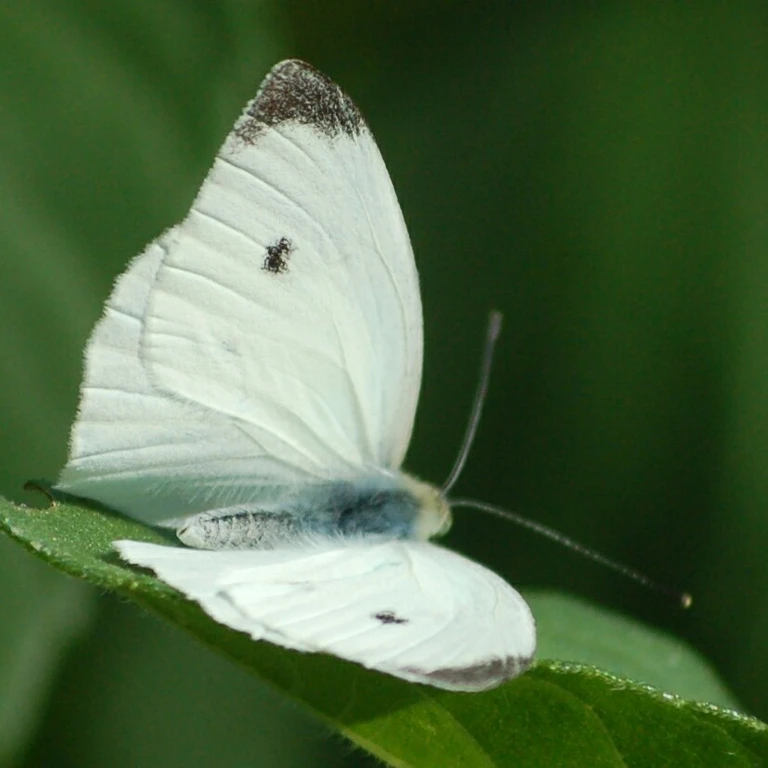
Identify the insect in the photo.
Pieris rapae
